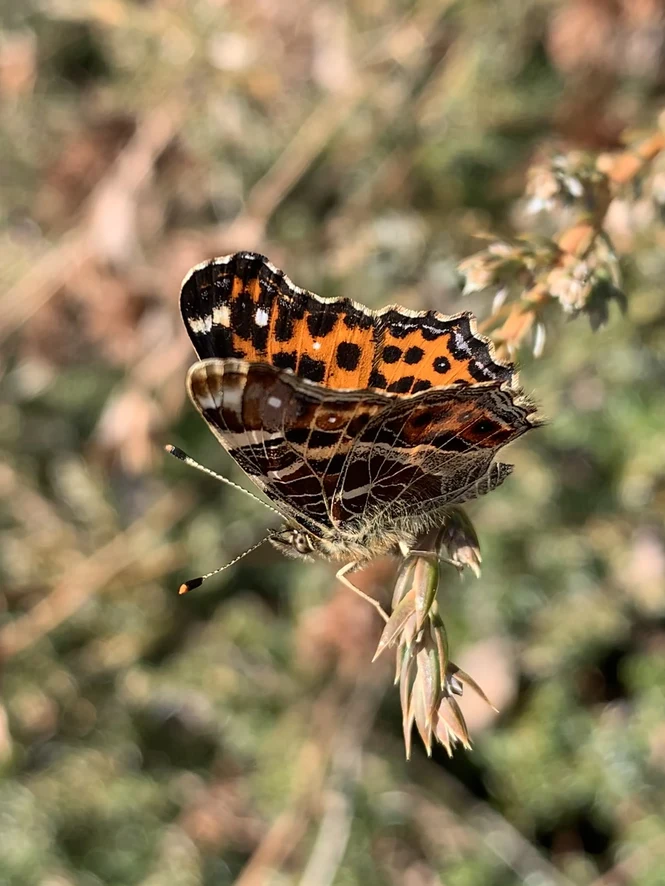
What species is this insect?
Araschnia levana
